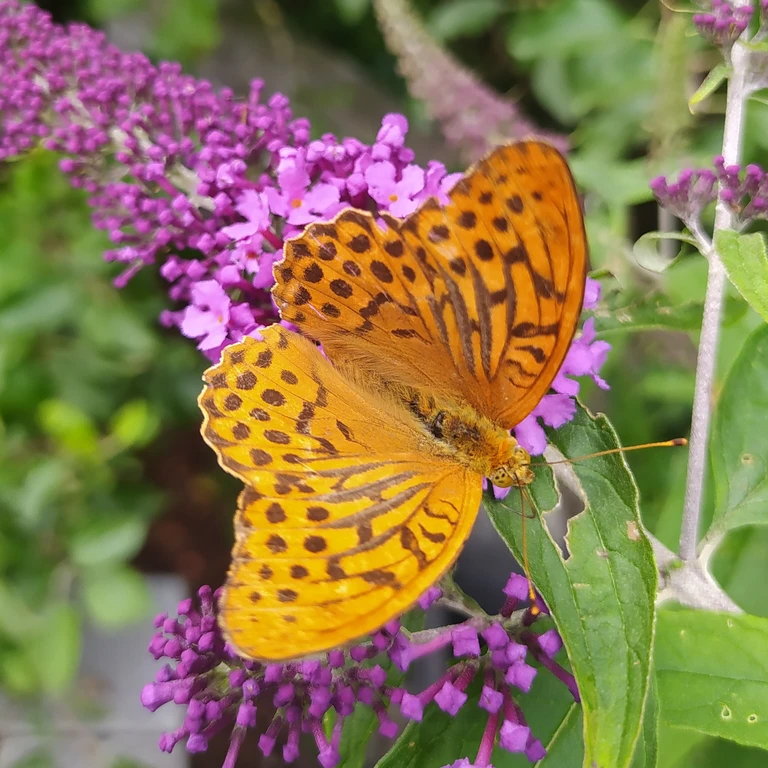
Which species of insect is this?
Argynnis paphia
